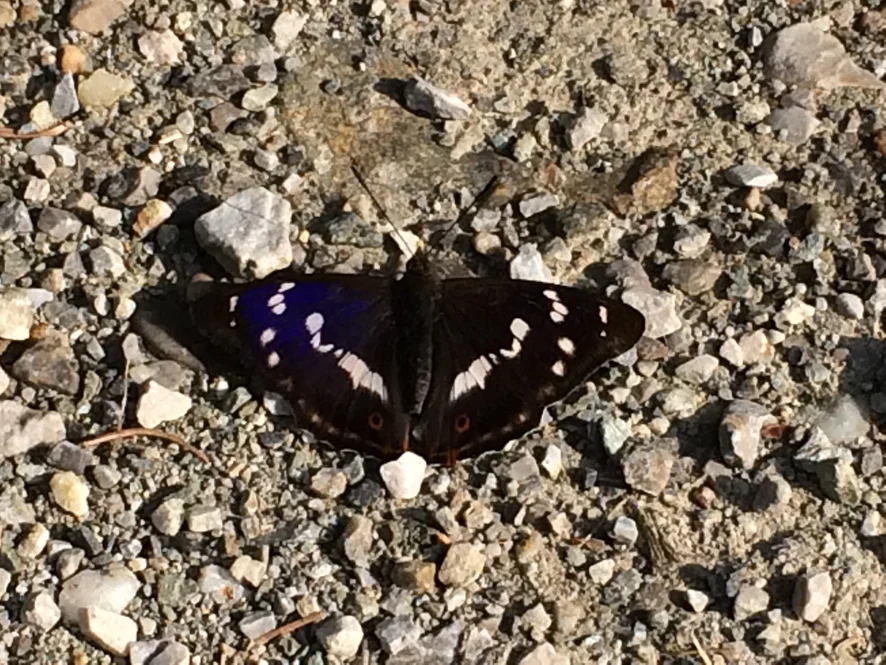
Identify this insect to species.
Apatura iris
